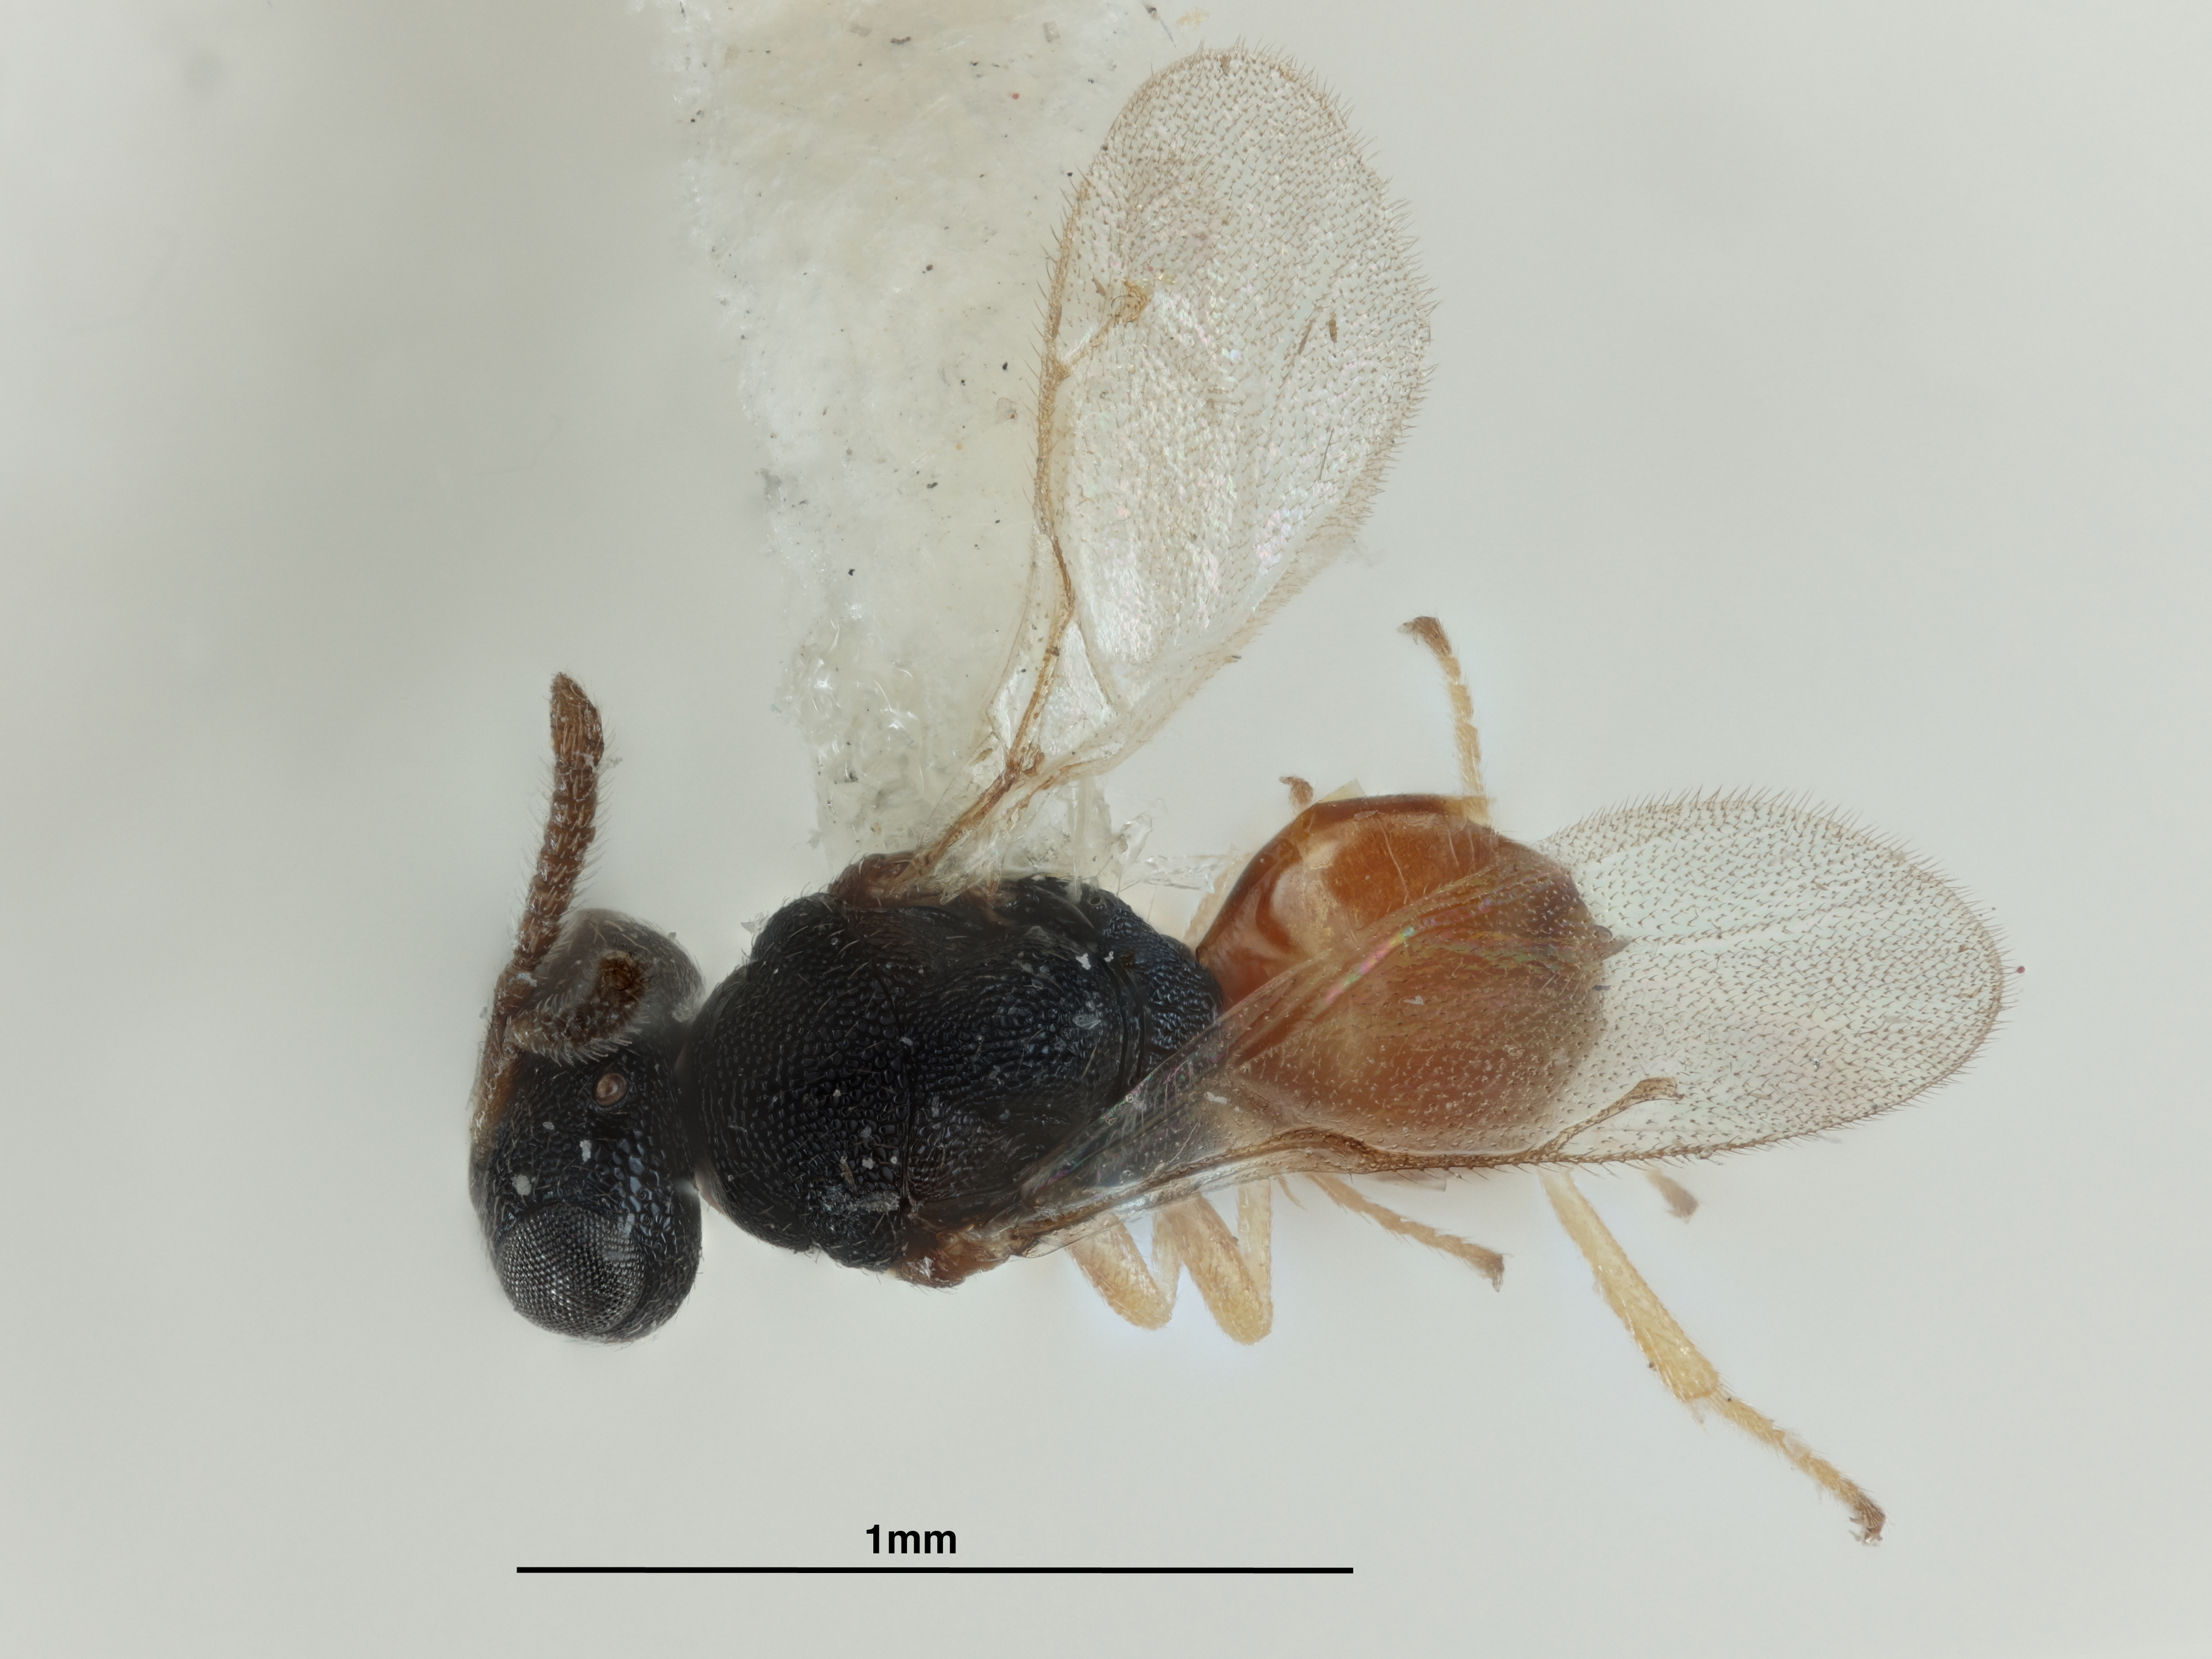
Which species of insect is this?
Kratka circularis
